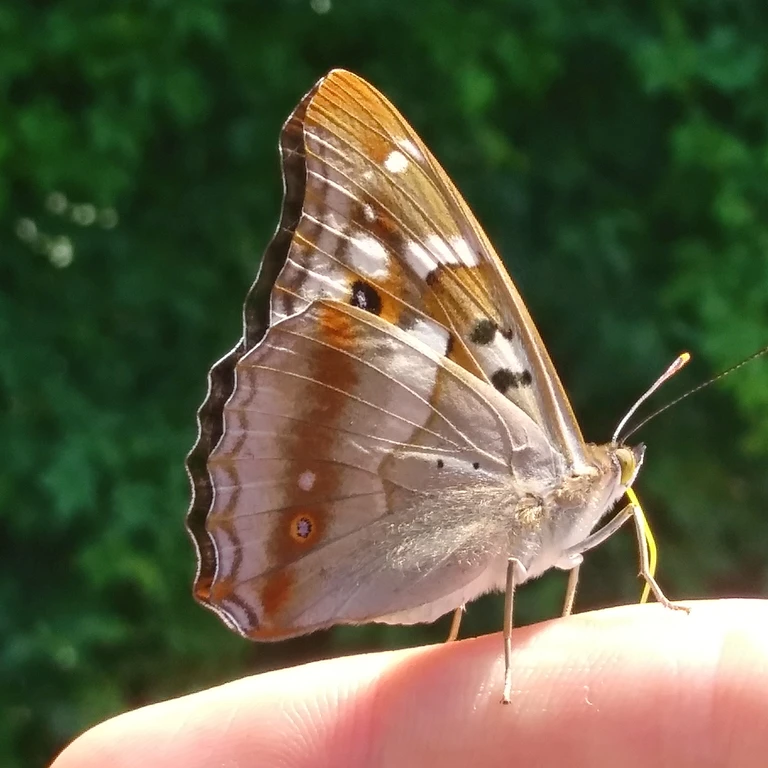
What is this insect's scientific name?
Apatura ilia
